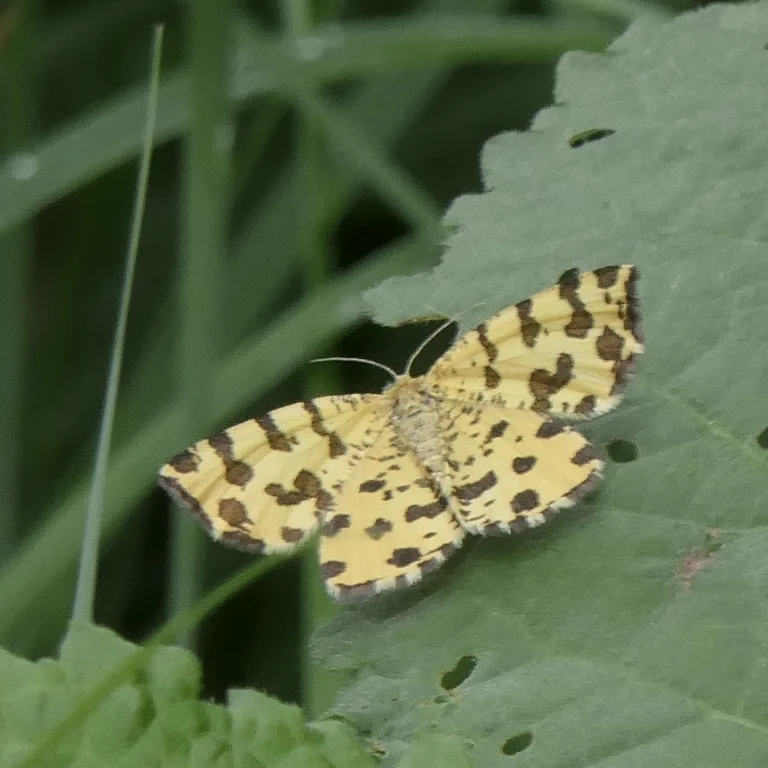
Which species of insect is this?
Pseudopanthera macularia
